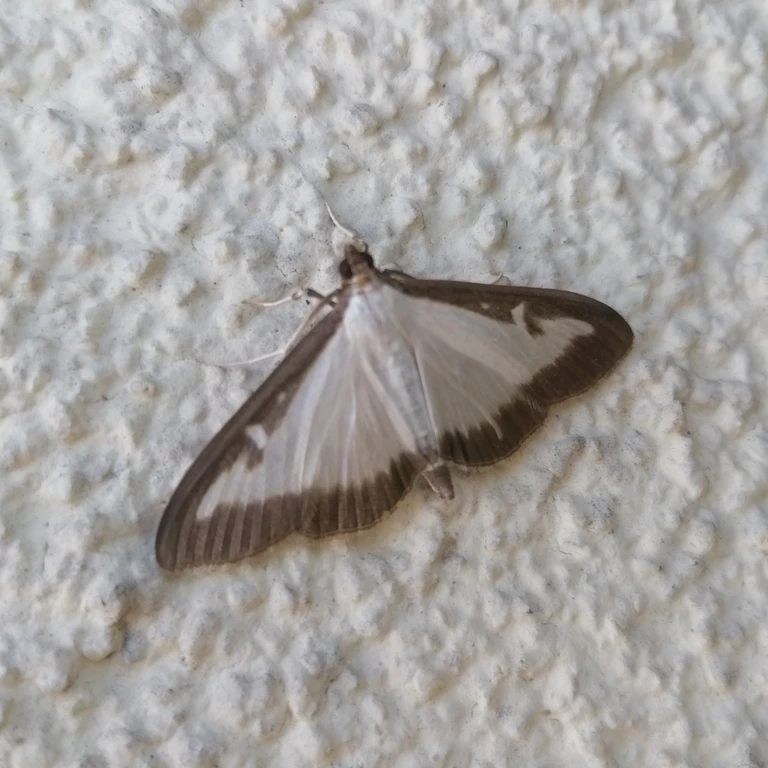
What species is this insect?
Cydalima perspectalis
